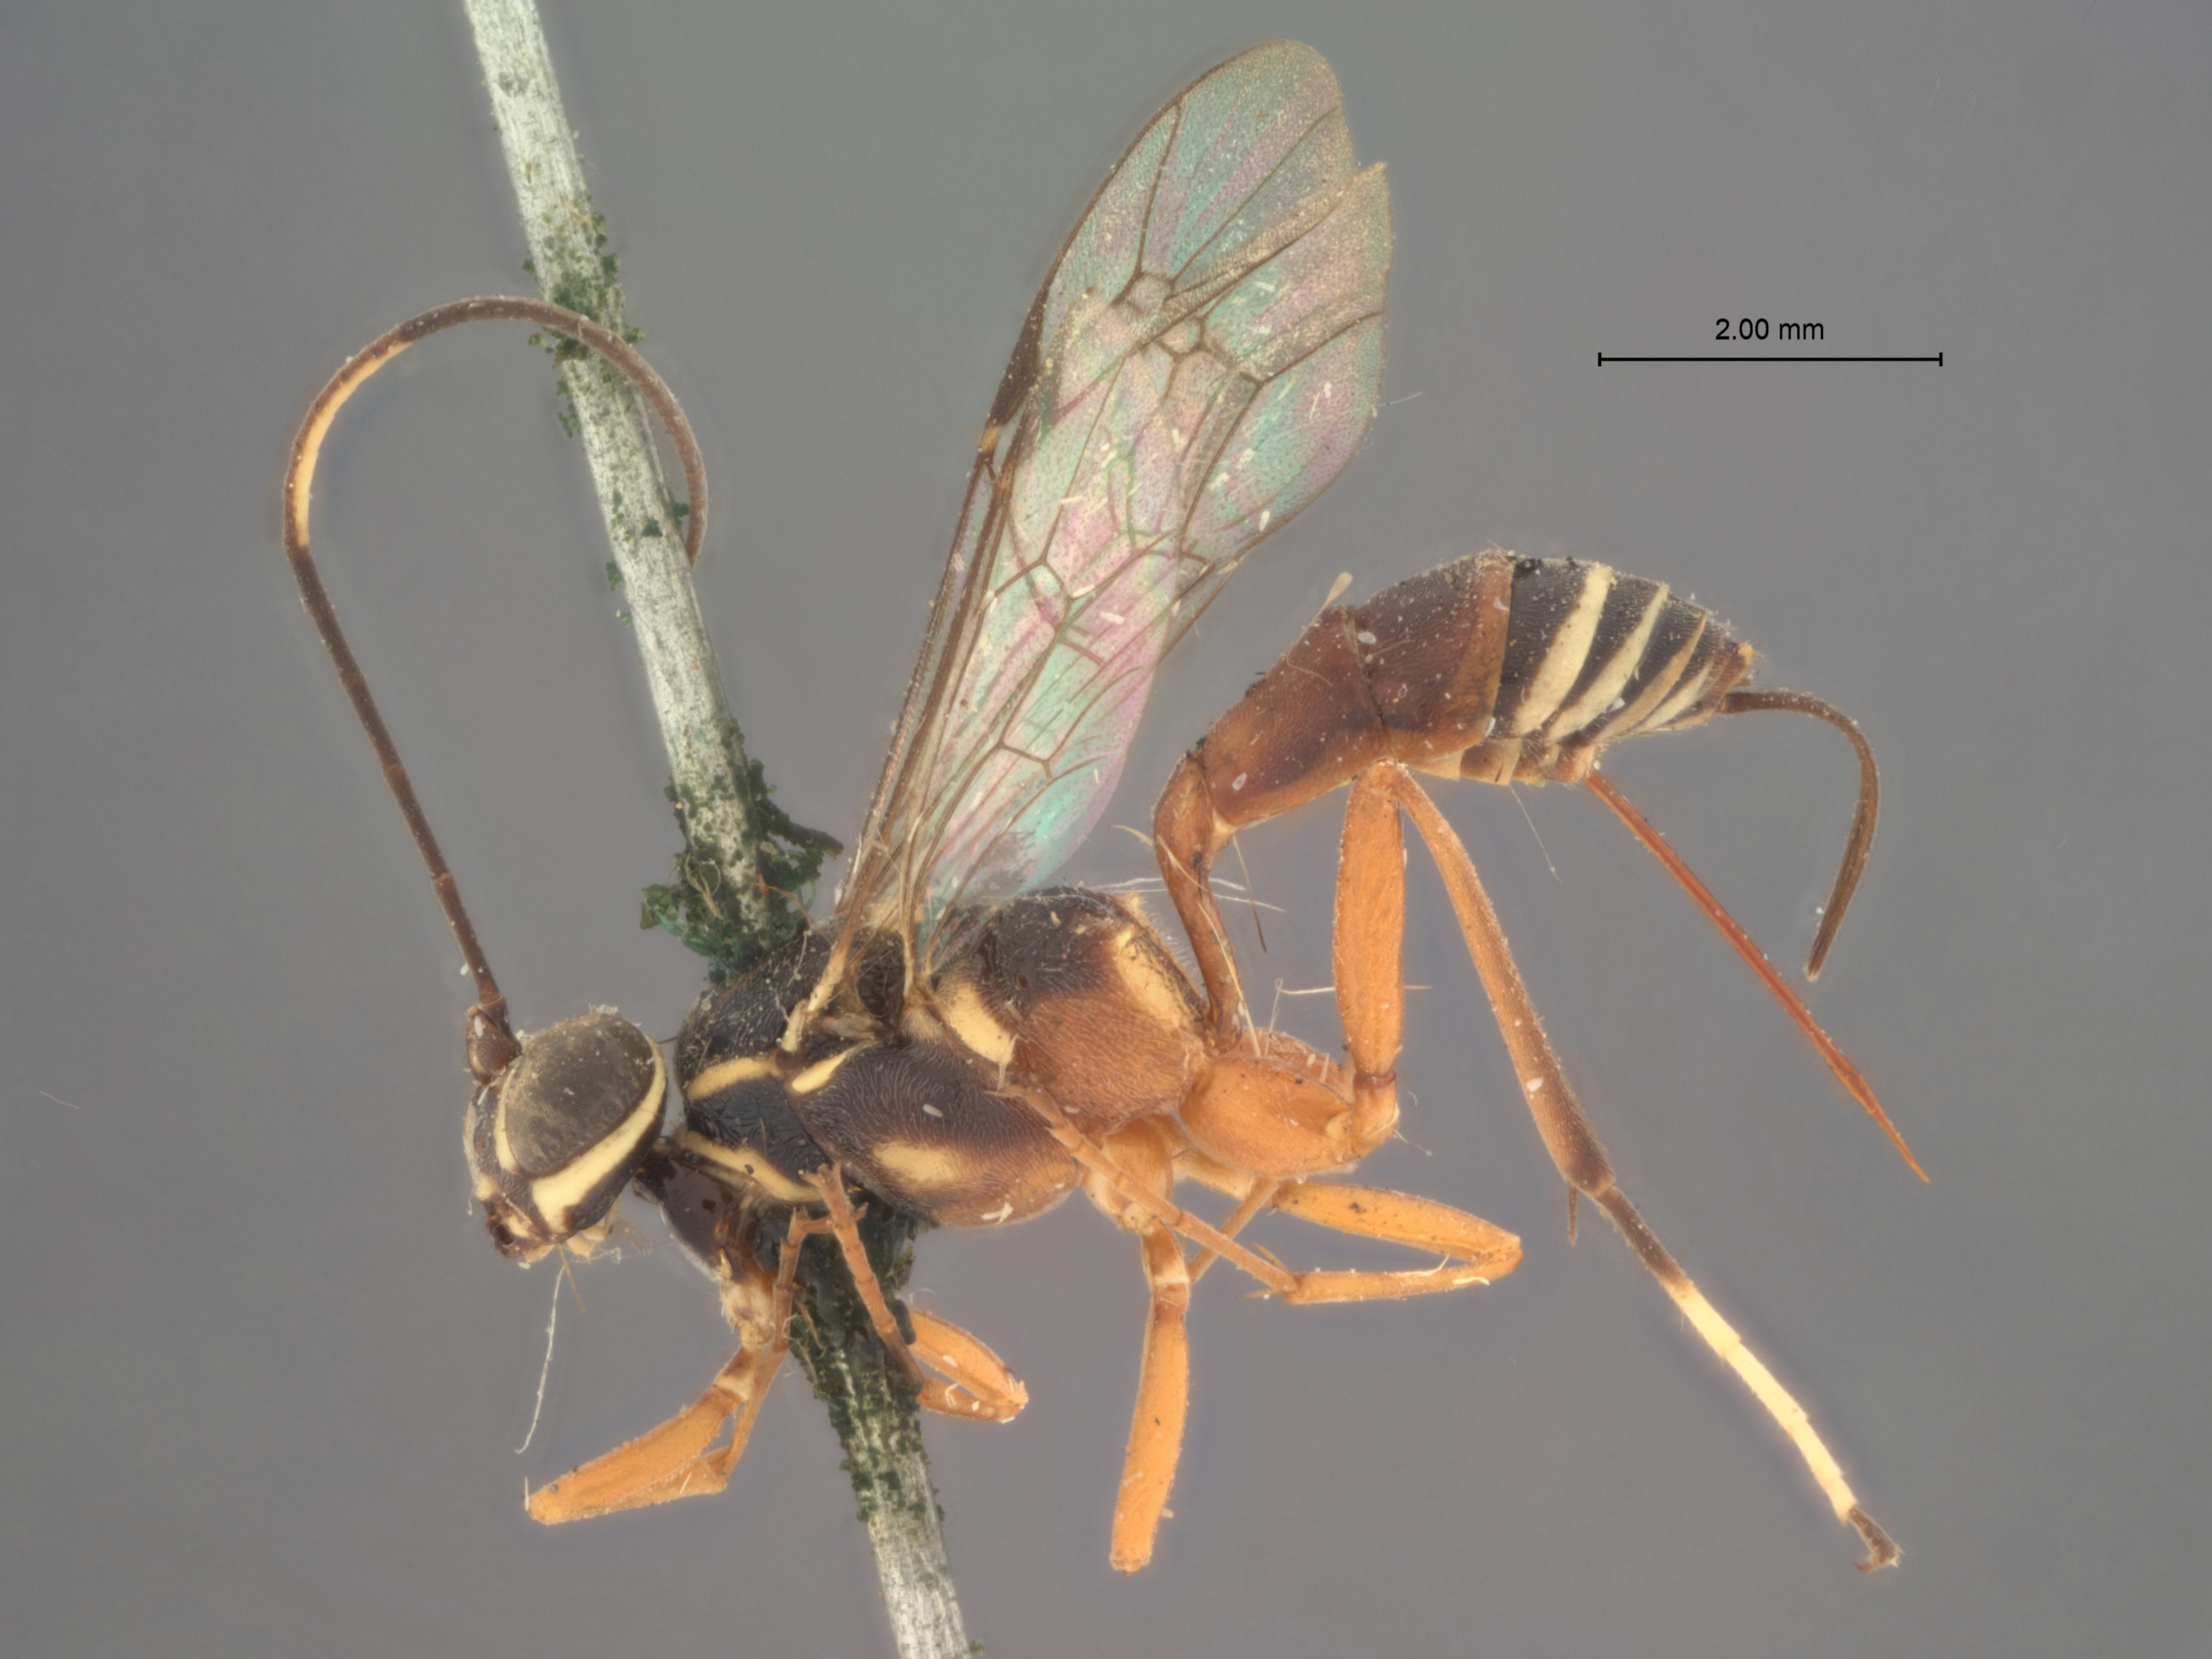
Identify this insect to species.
Chromocryptus albopictus
